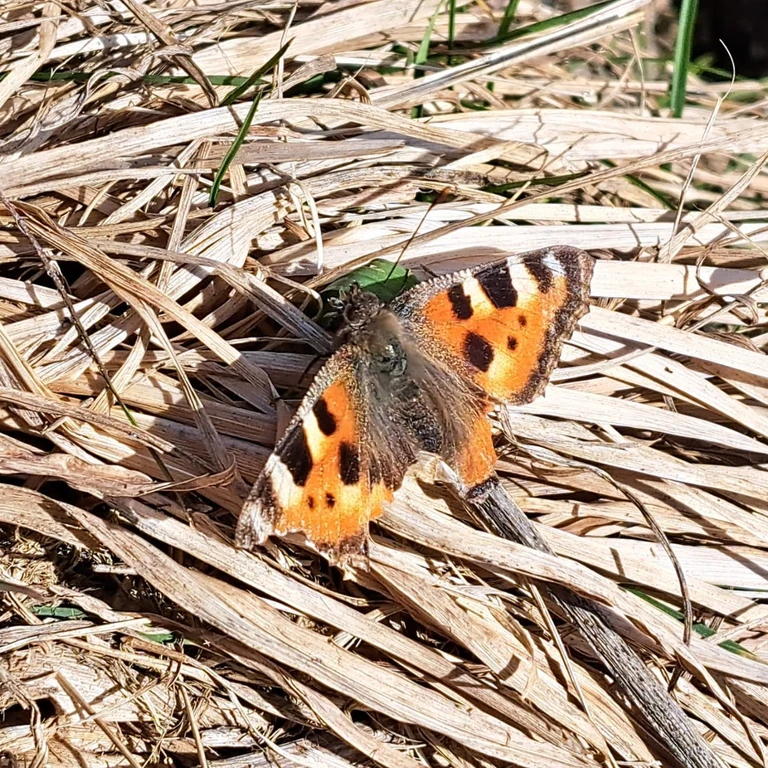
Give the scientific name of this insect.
Aglais urticae
